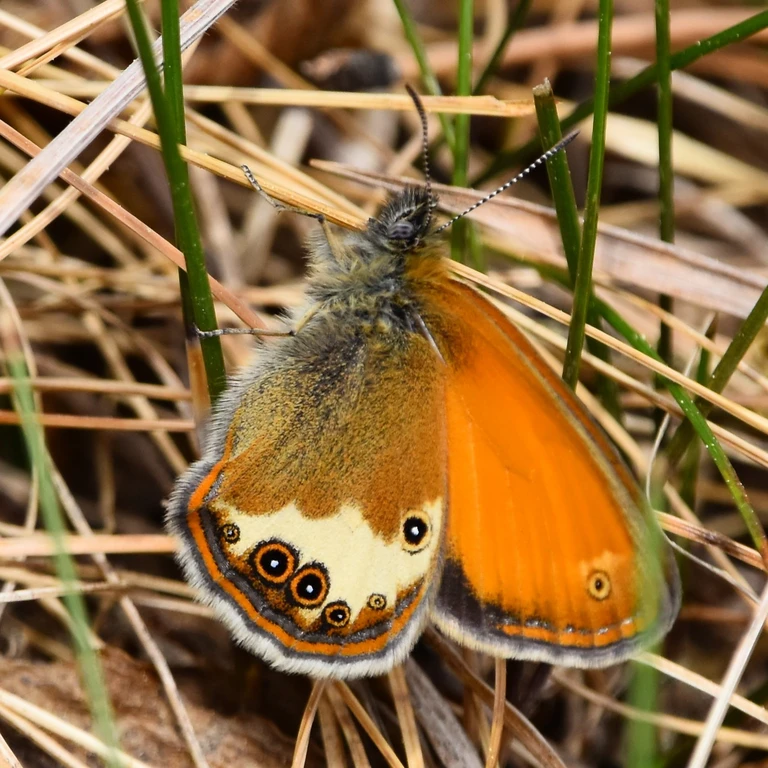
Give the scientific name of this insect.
Coenonympha arcania
